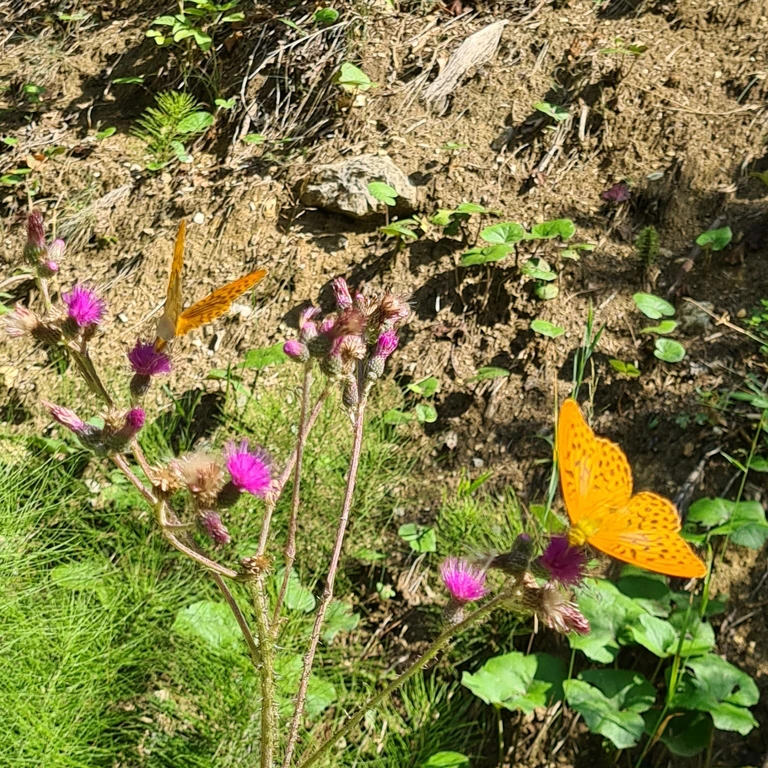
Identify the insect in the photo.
Argynnis paphia
